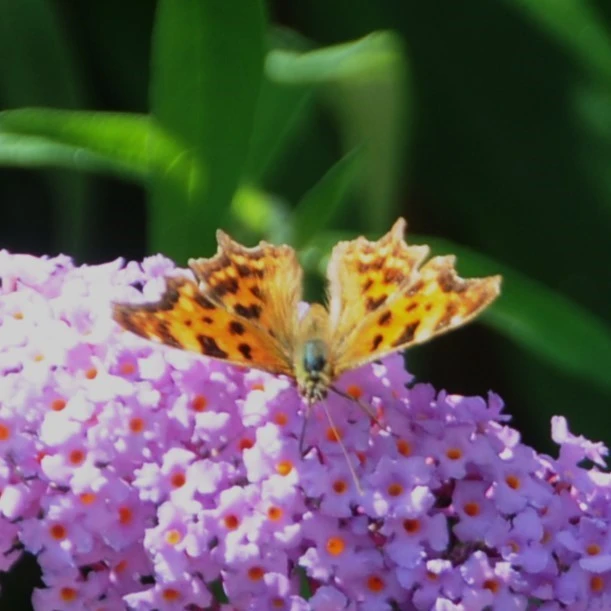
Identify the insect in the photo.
Polygonia c-album
